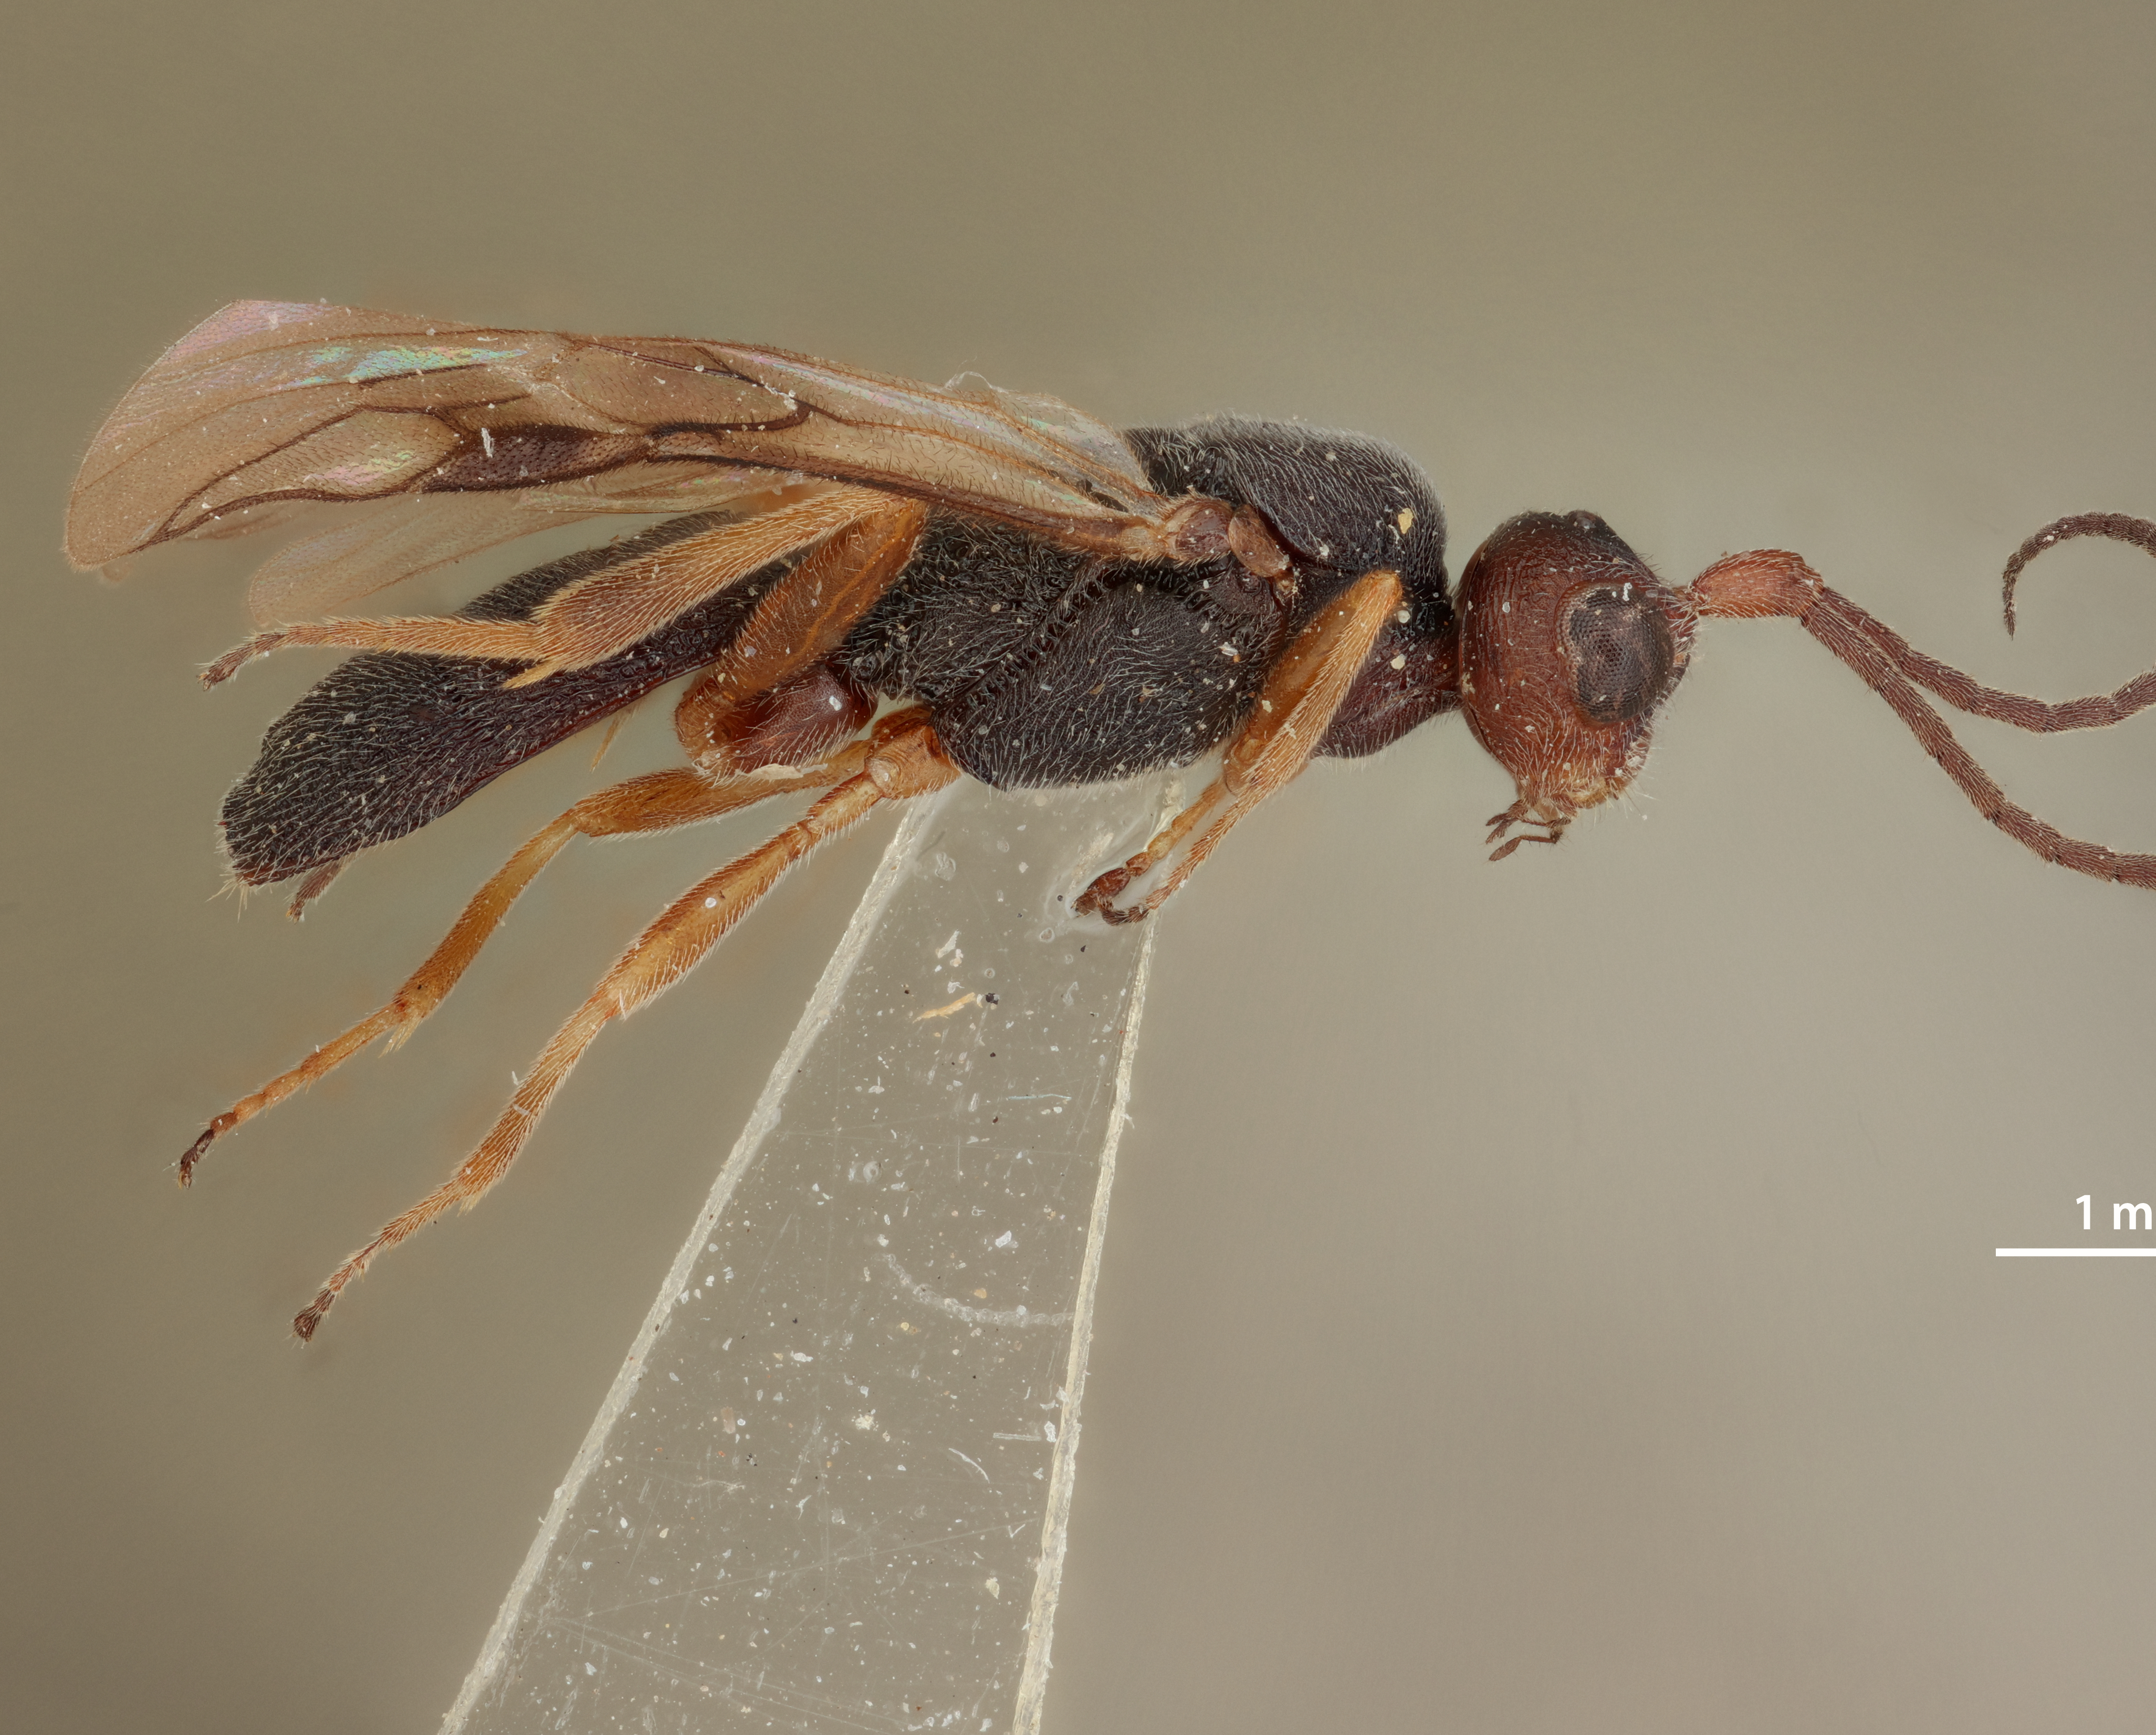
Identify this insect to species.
Phanerotoma toreutae
